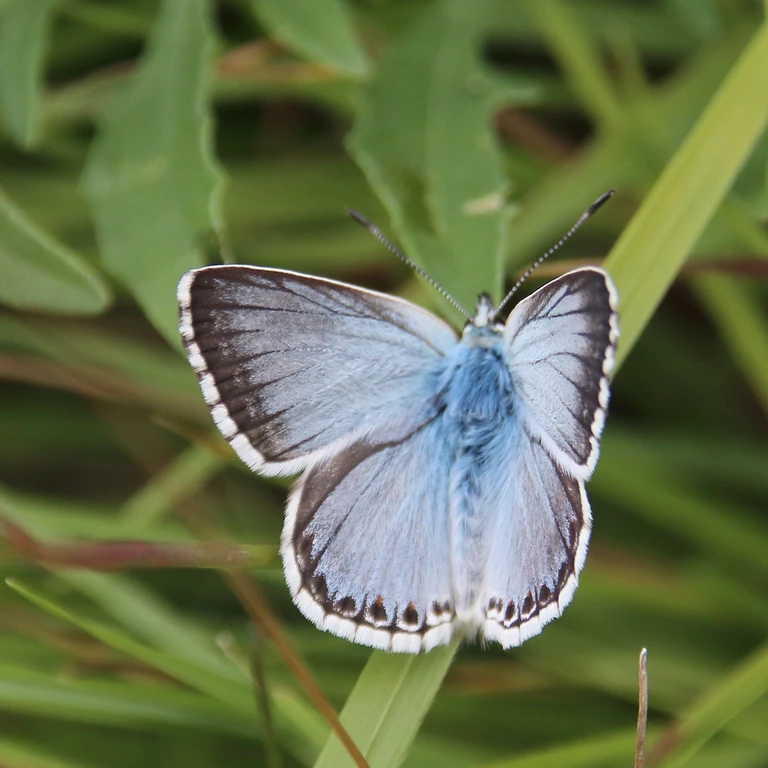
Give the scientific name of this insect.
Lysandra coridon
